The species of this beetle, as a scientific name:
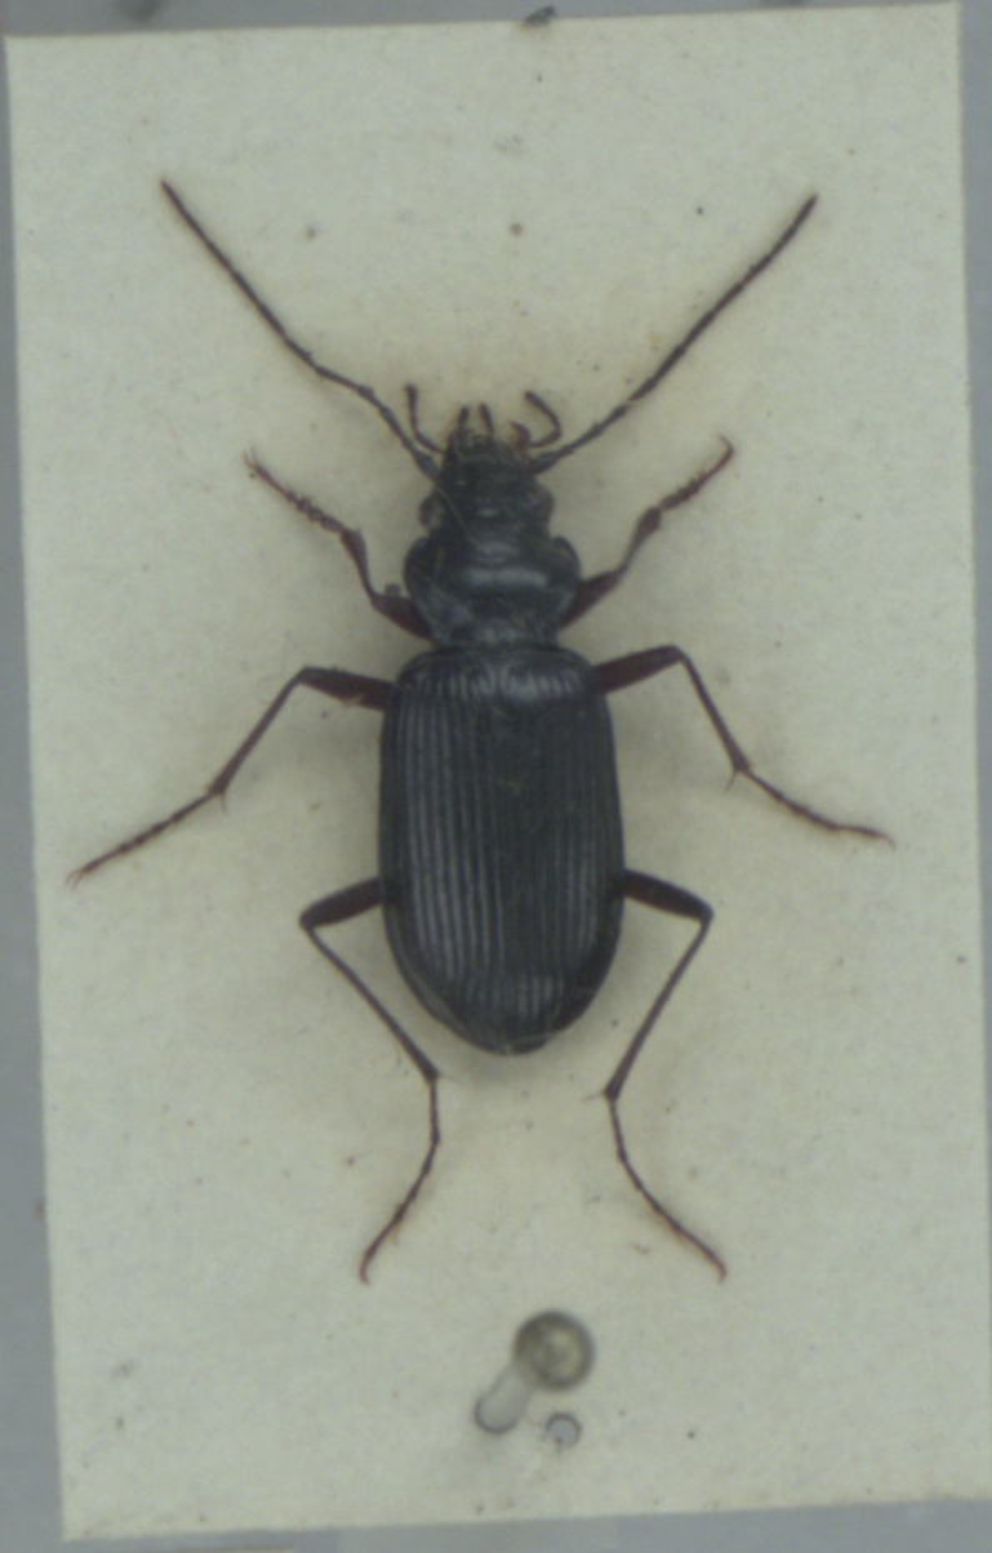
Nebria rufescens
